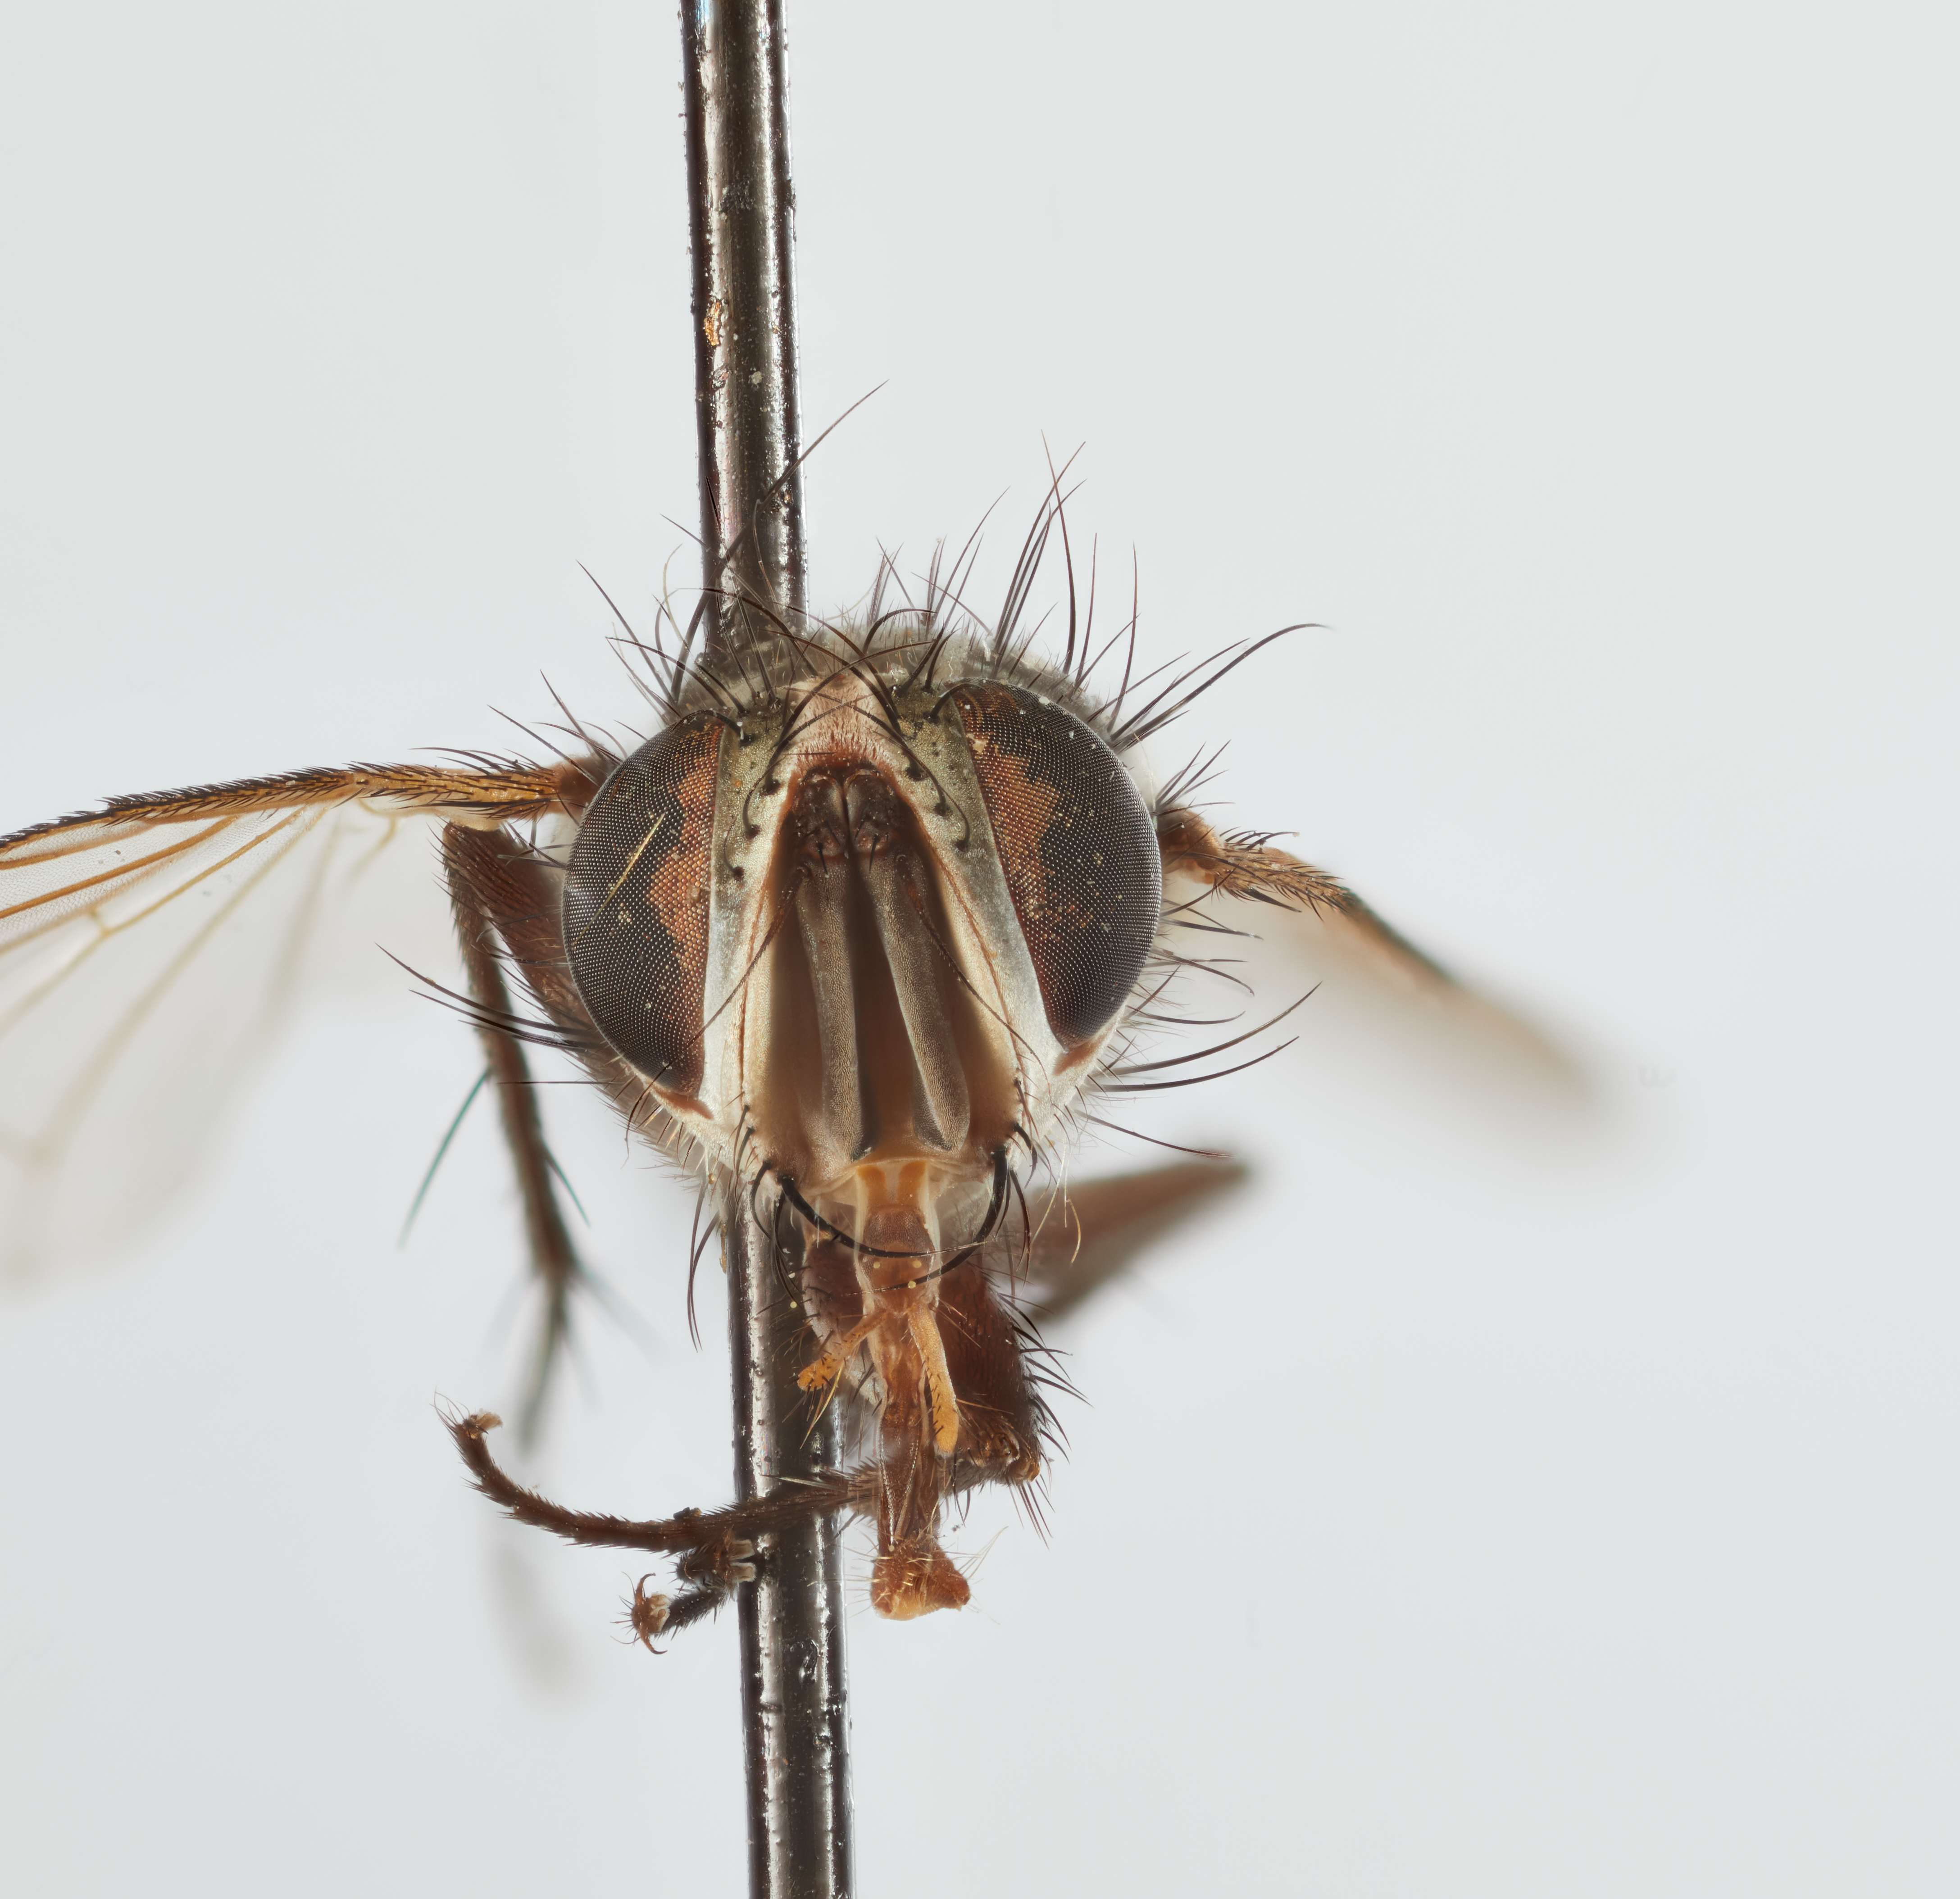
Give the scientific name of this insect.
Phrynofrontina convexa
